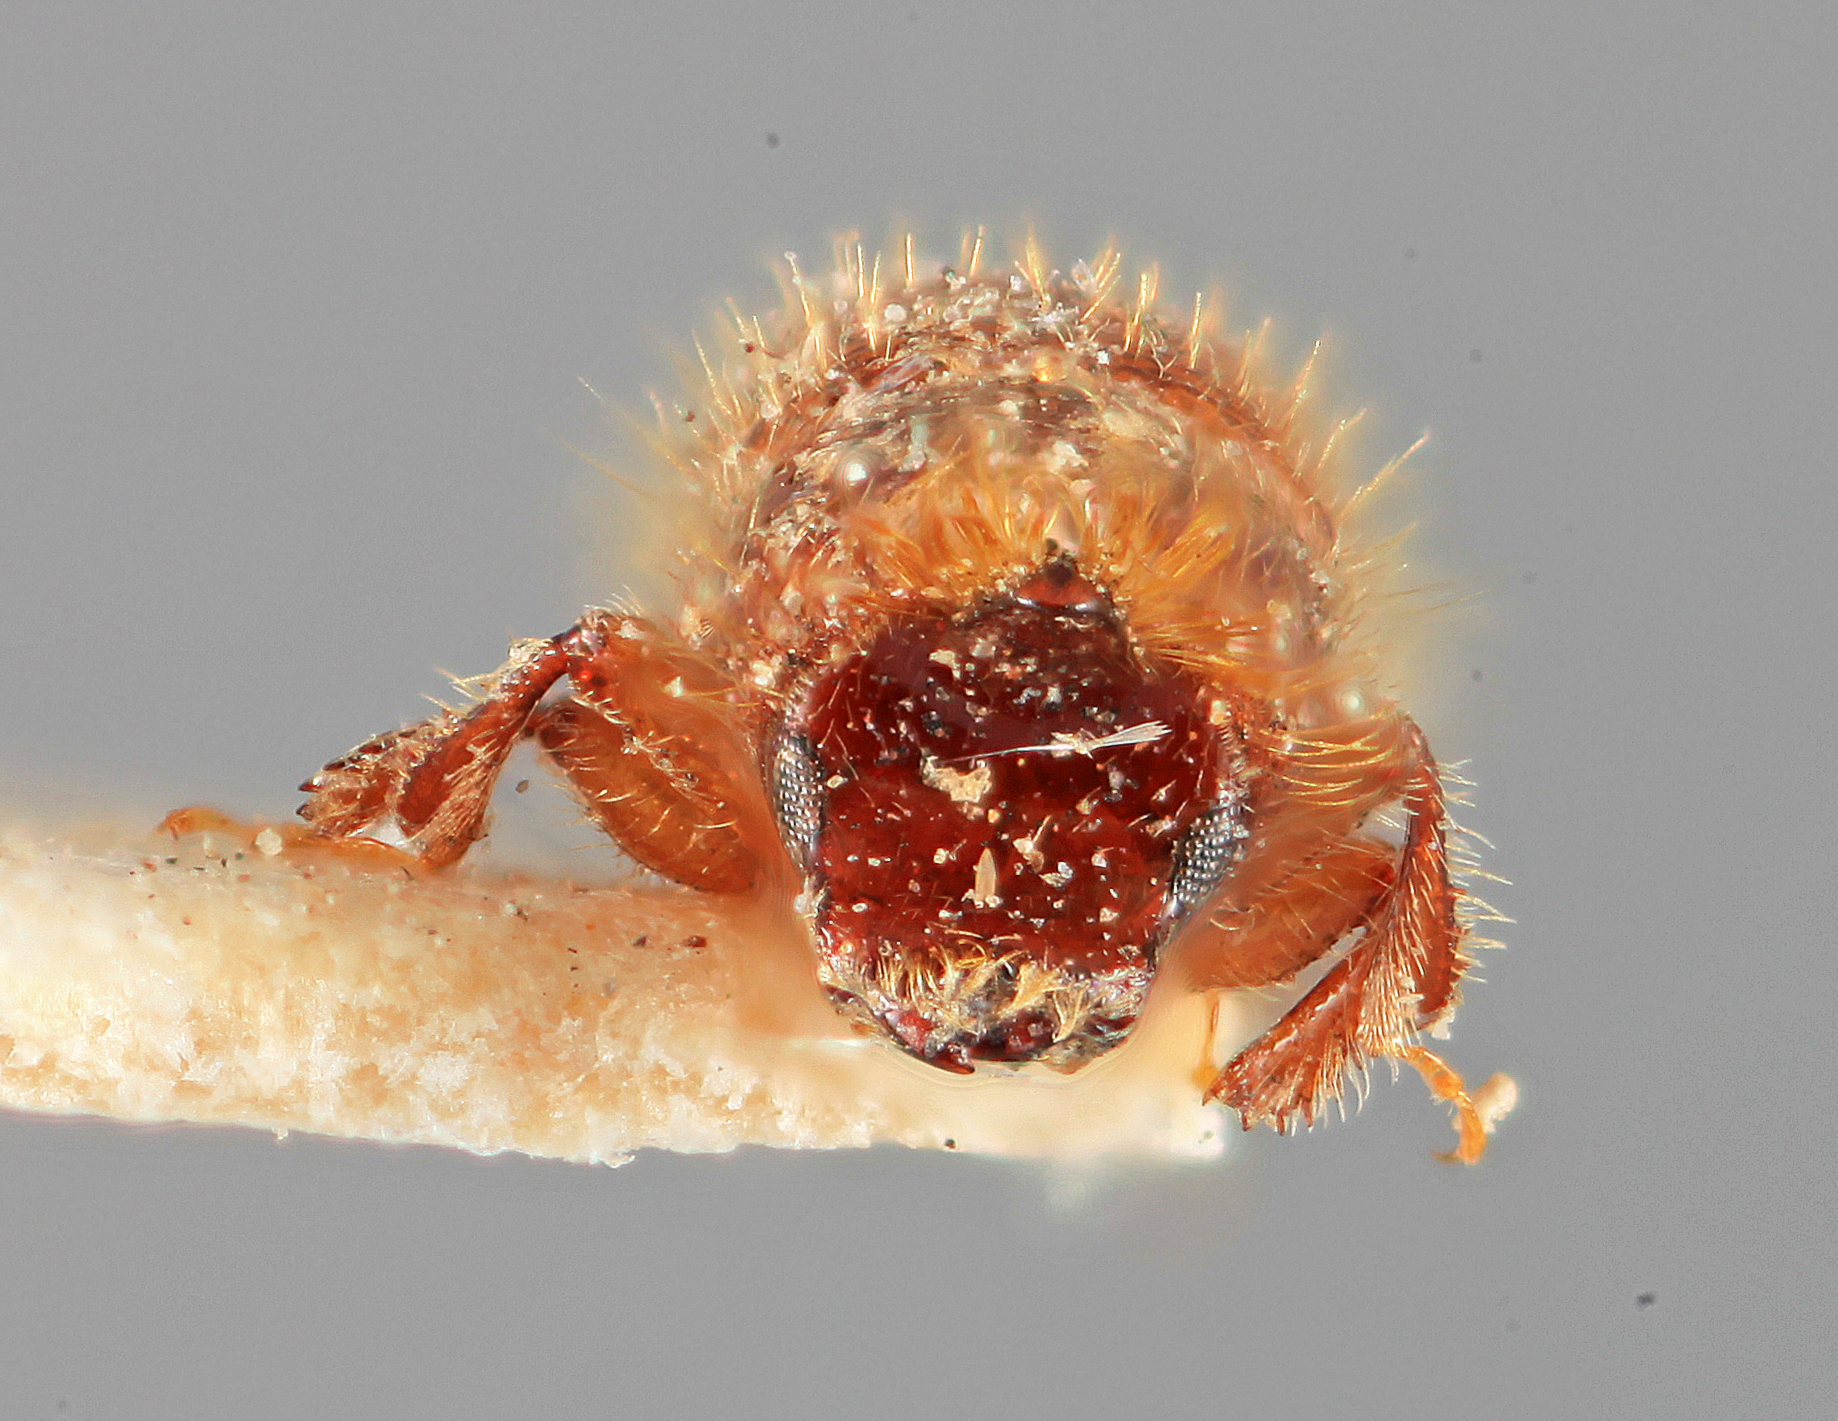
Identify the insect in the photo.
Triotemuus pilicornis
